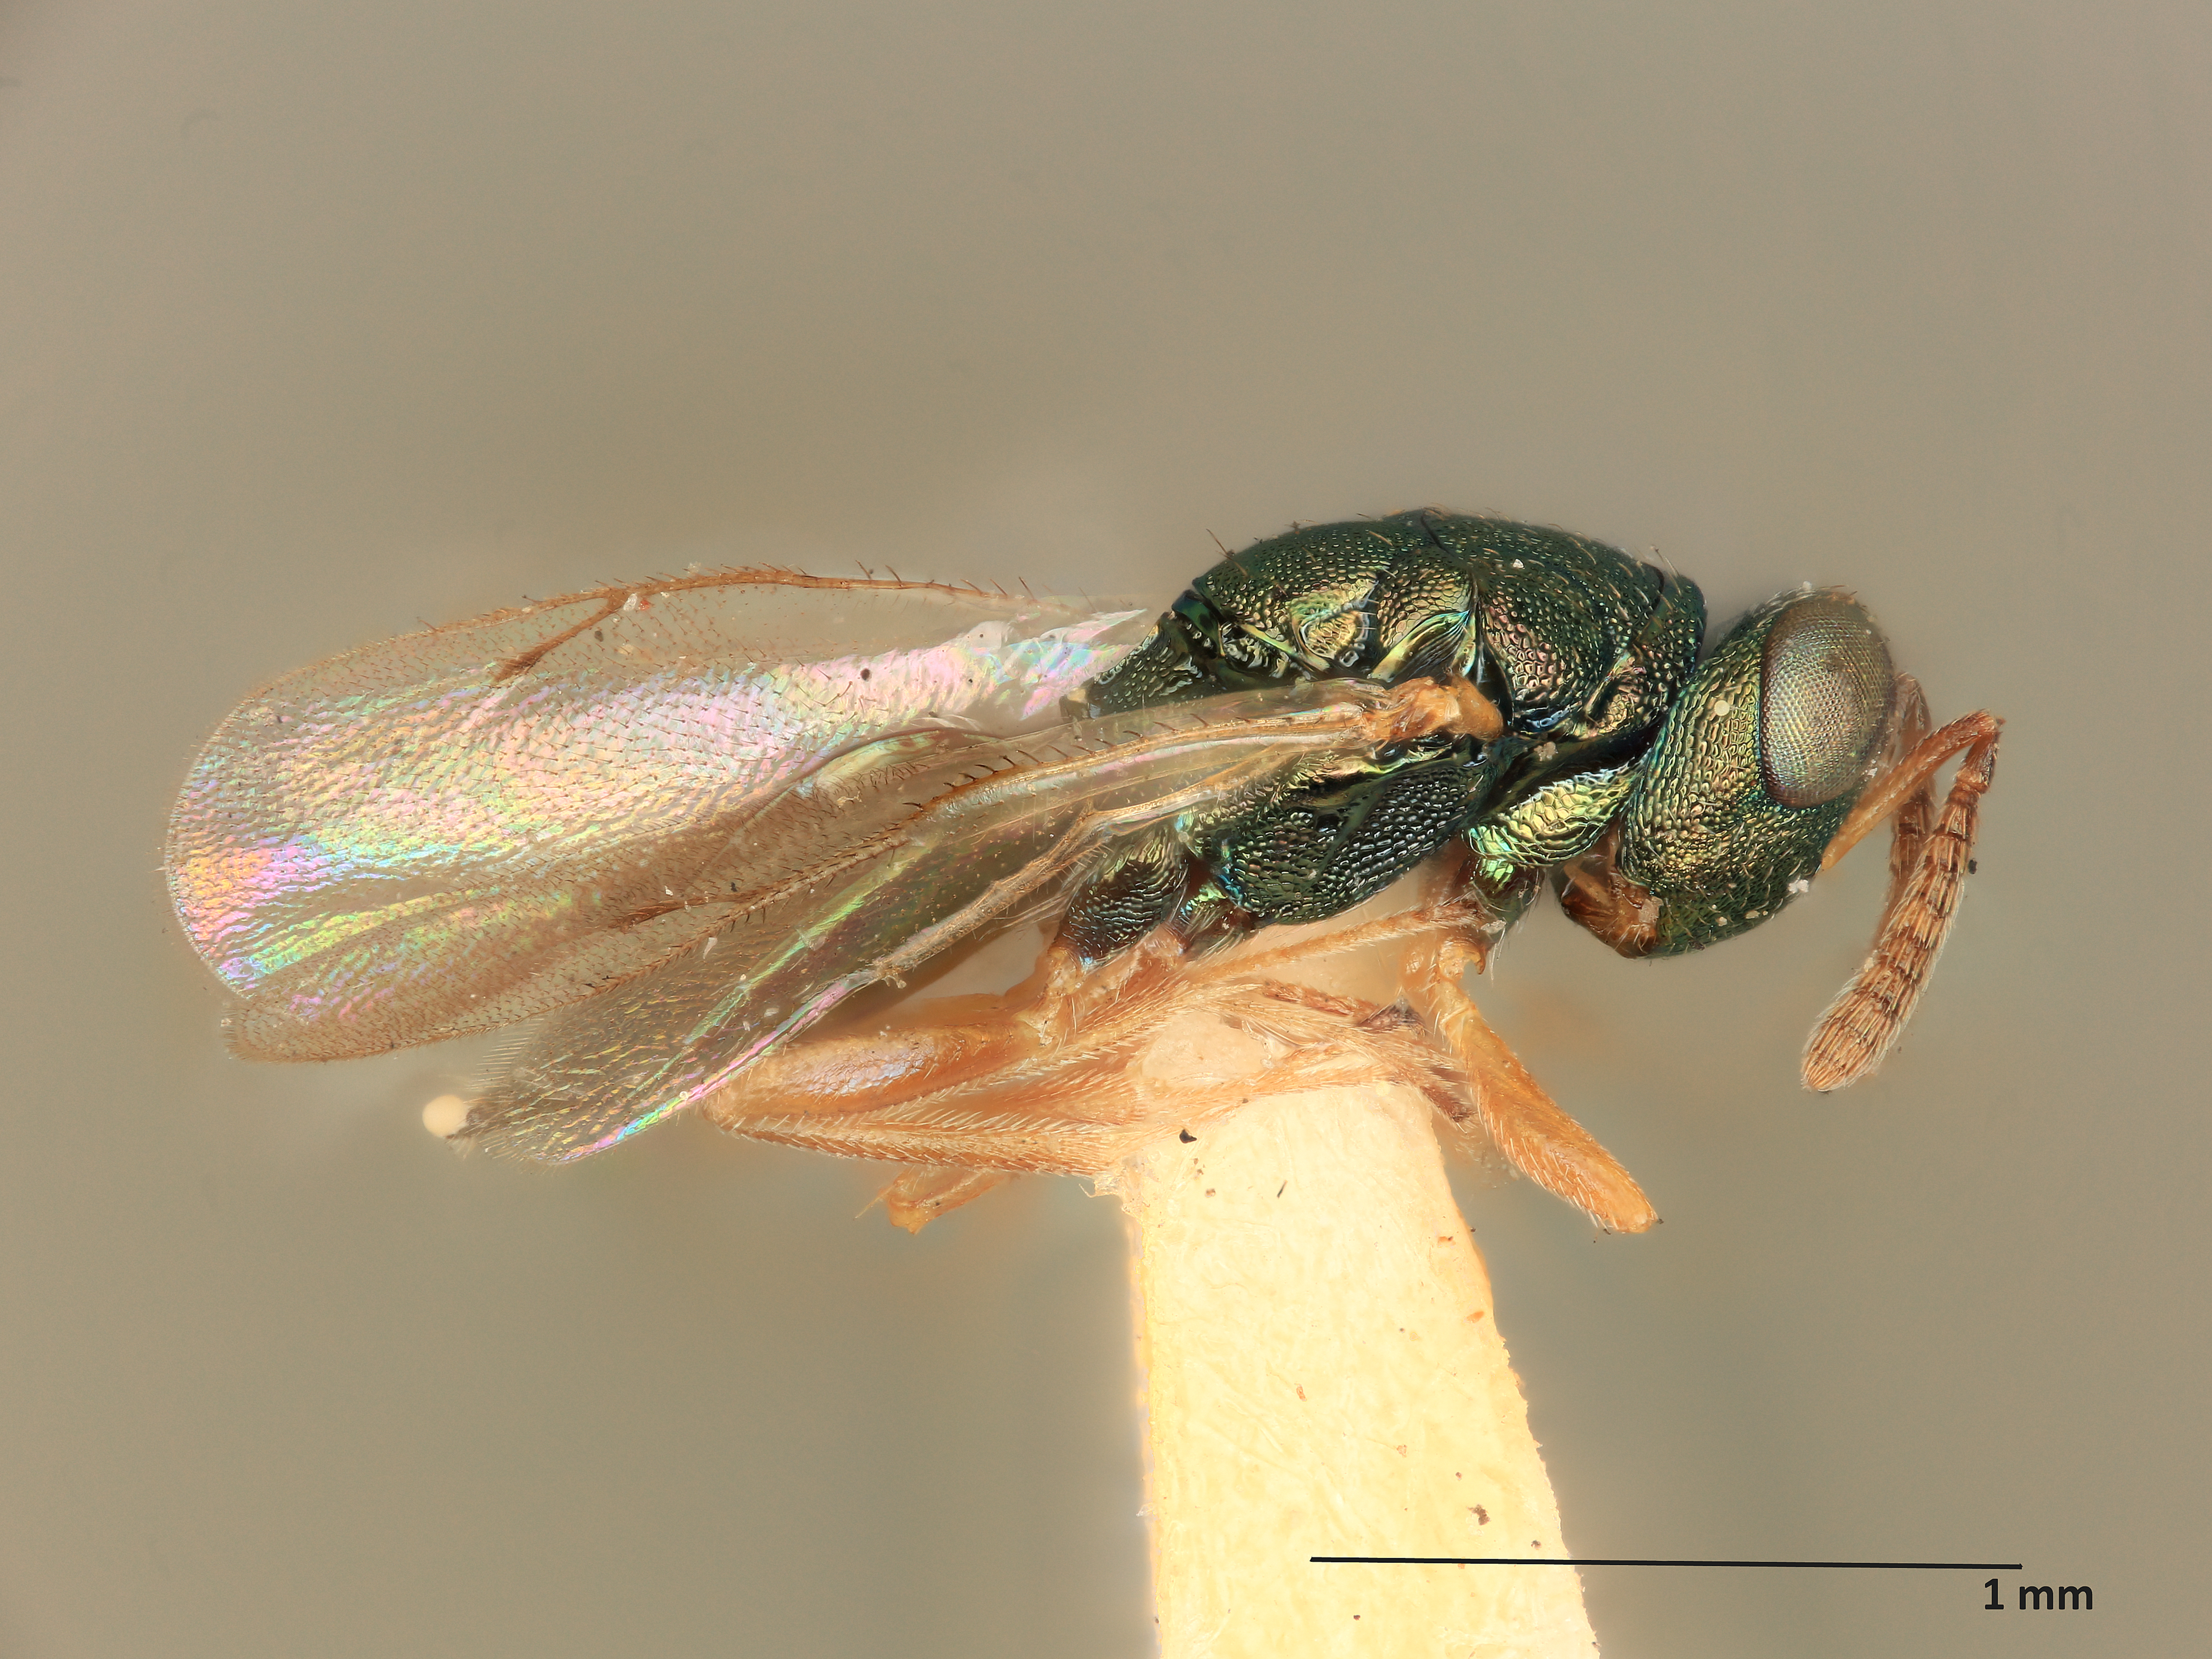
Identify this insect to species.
Peridesmia phytonomi
